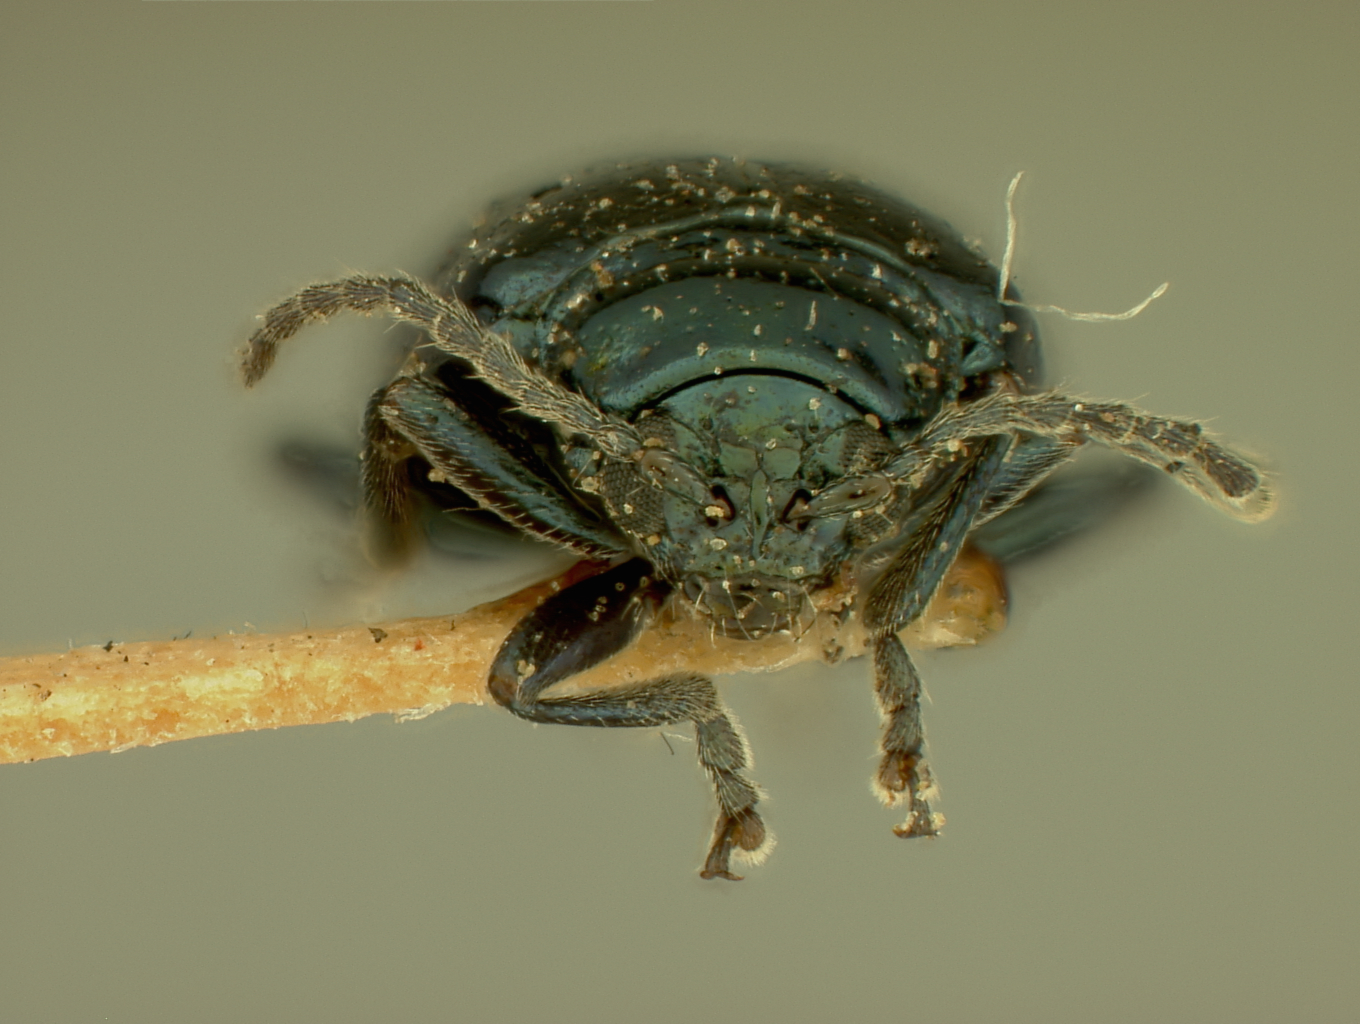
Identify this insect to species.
Altica woodsi
